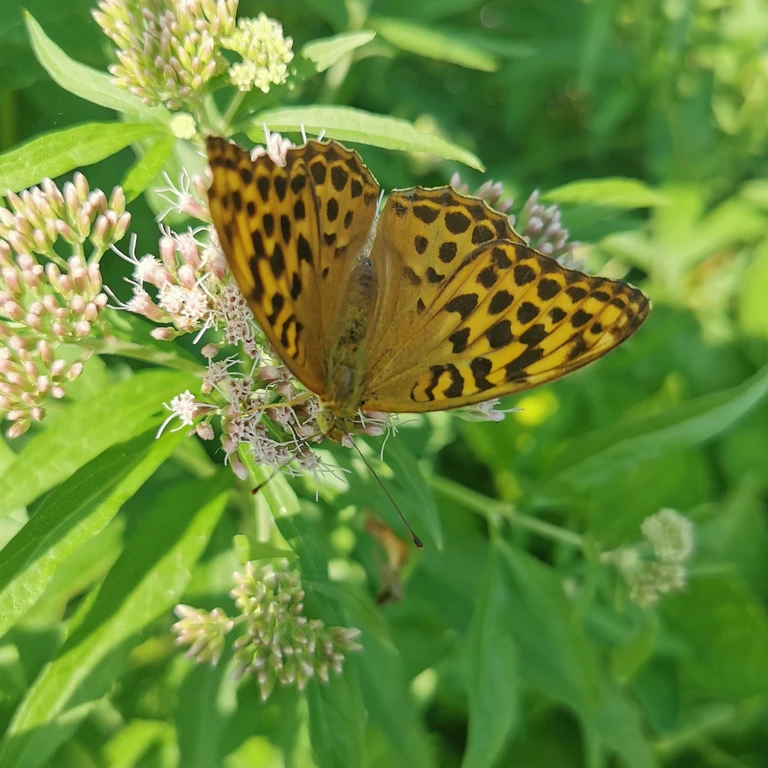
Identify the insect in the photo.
Argynnis paphia
